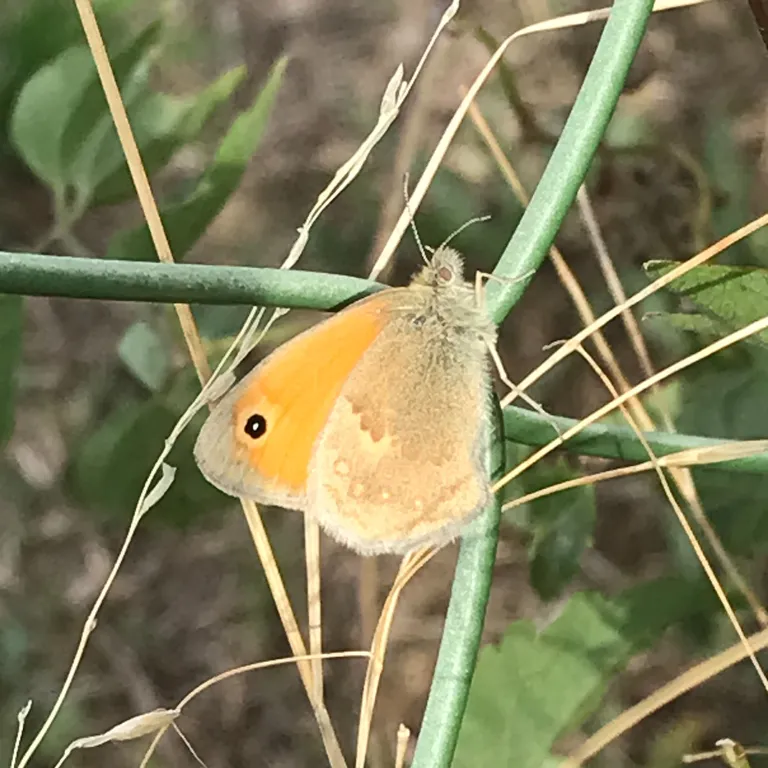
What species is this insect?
Coenonympha pamphilus
